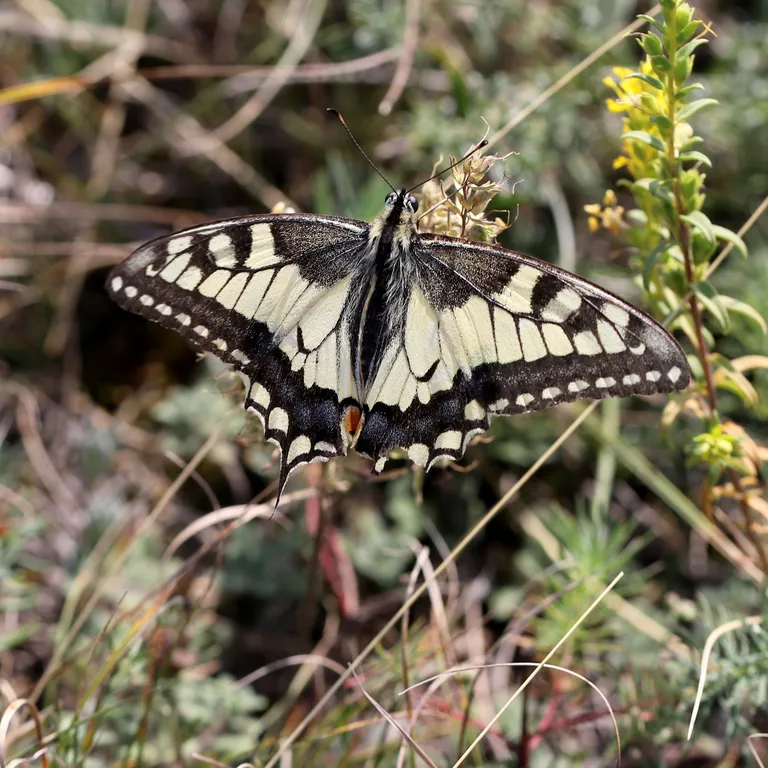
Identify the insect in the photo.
Papilio machaon
